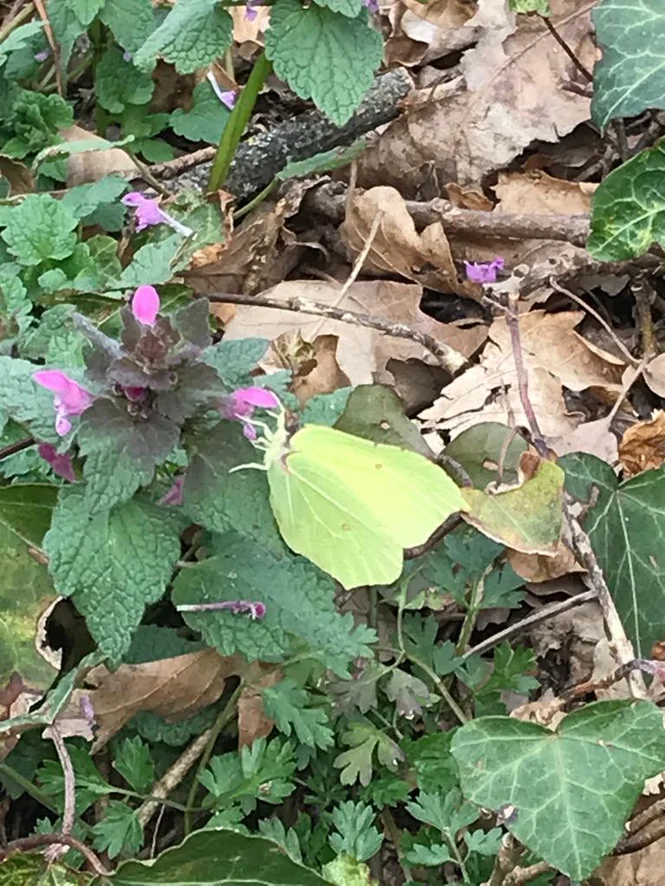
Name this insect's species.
Gonepteryx rhamni
